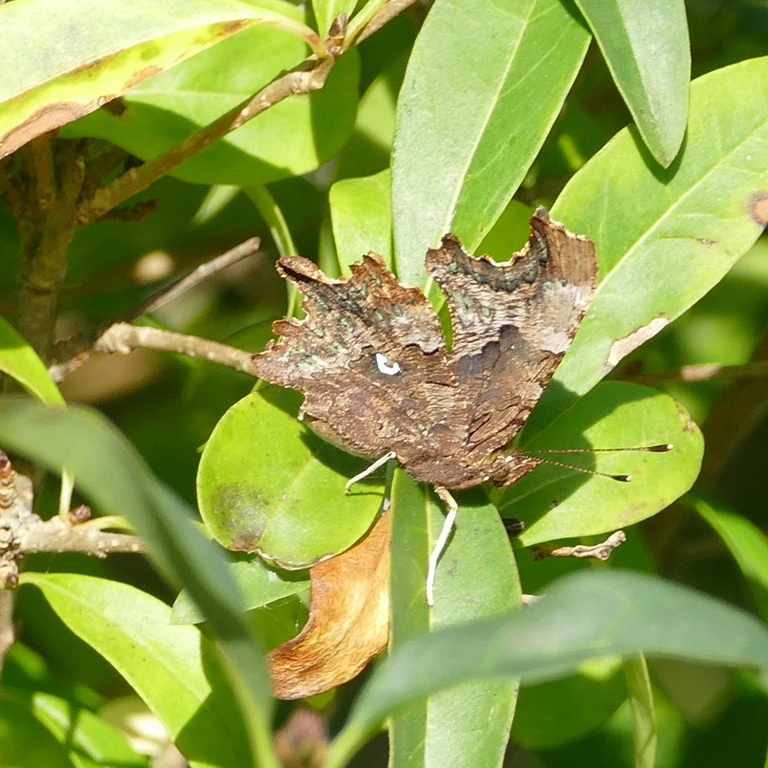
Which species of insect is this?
Polygonia c-album
